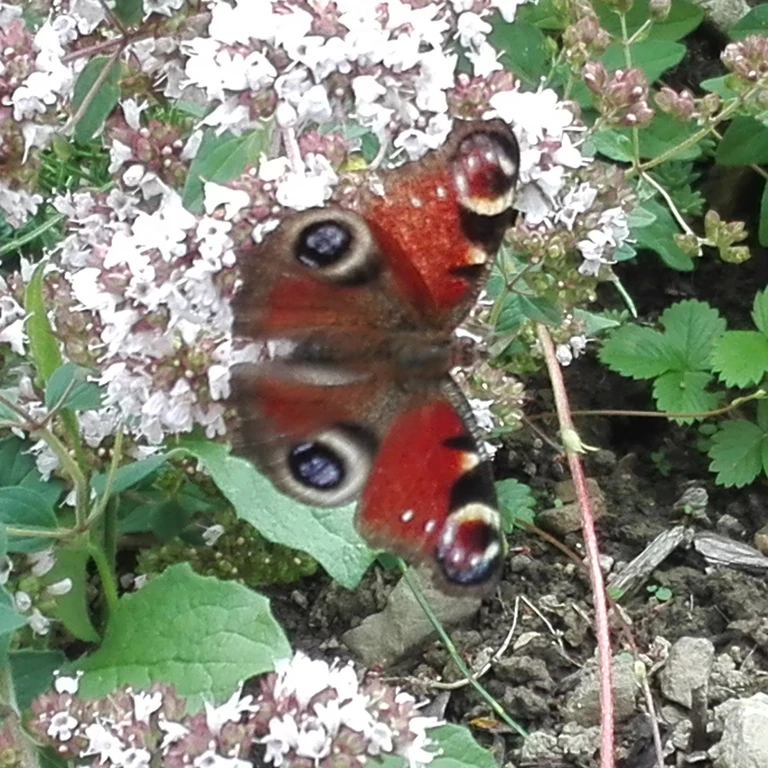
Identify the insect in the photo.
Aglais io
